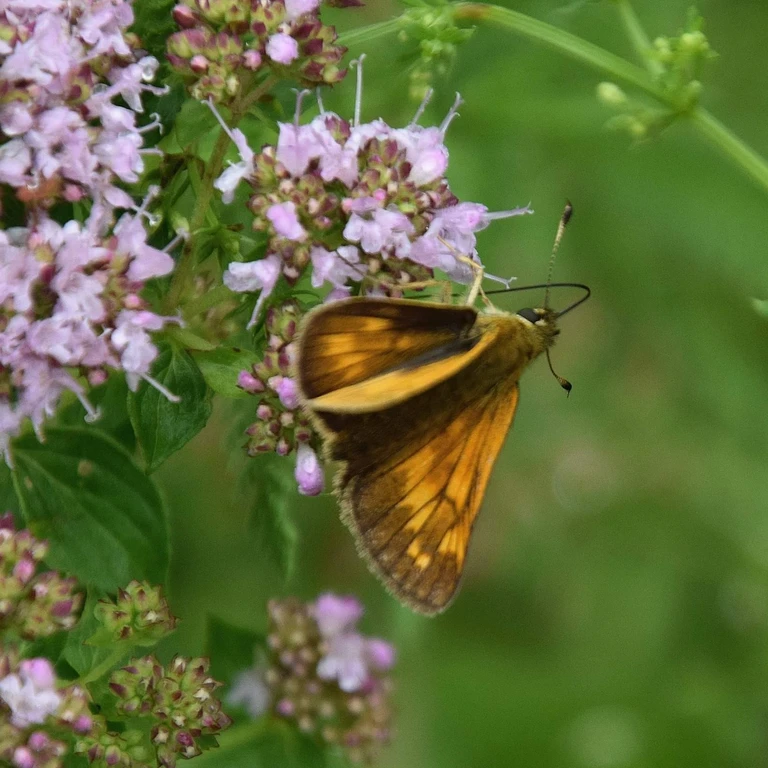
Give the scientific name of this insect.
Ochlodes sylvanus (also Ochlodes venata)
